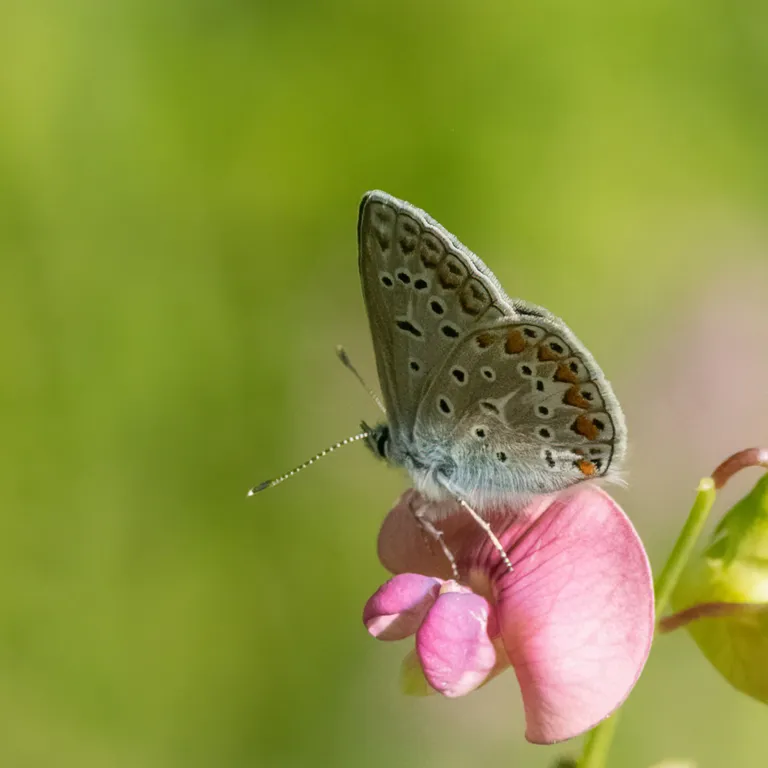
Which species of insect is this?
Polyommatus icarus
